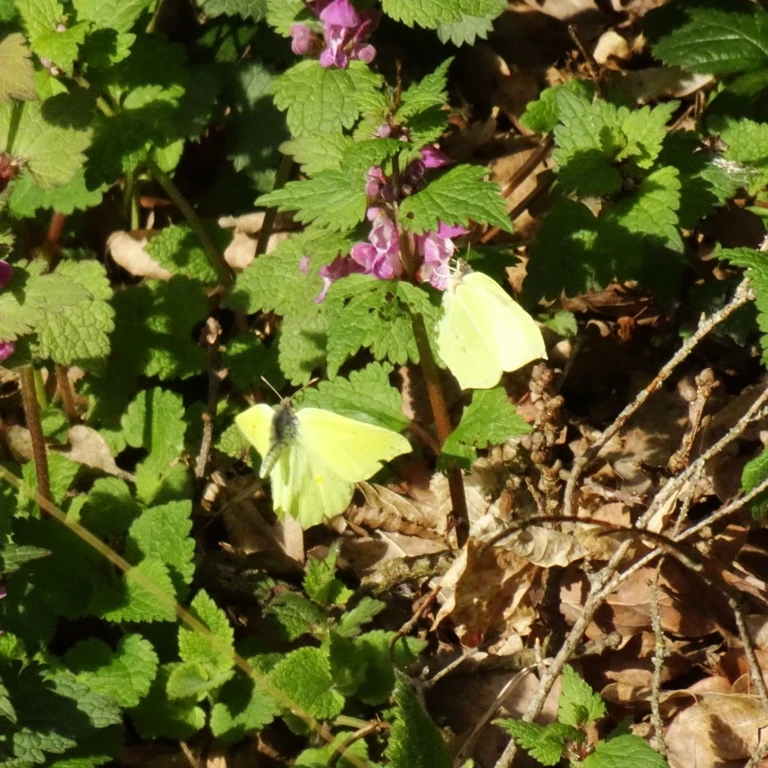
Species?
Gonepteryx rhamni
